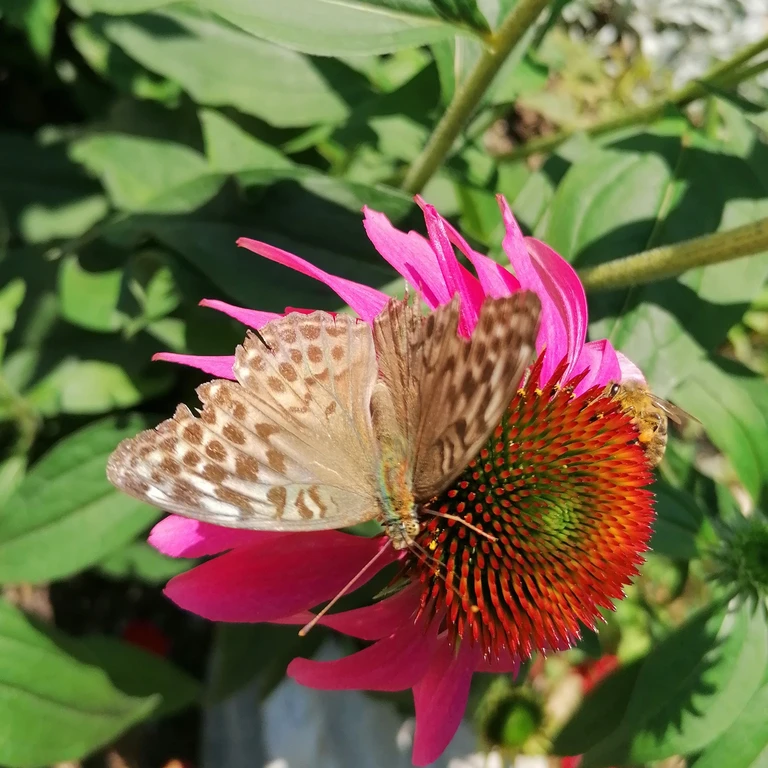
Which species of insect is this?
Argynnis paphia
